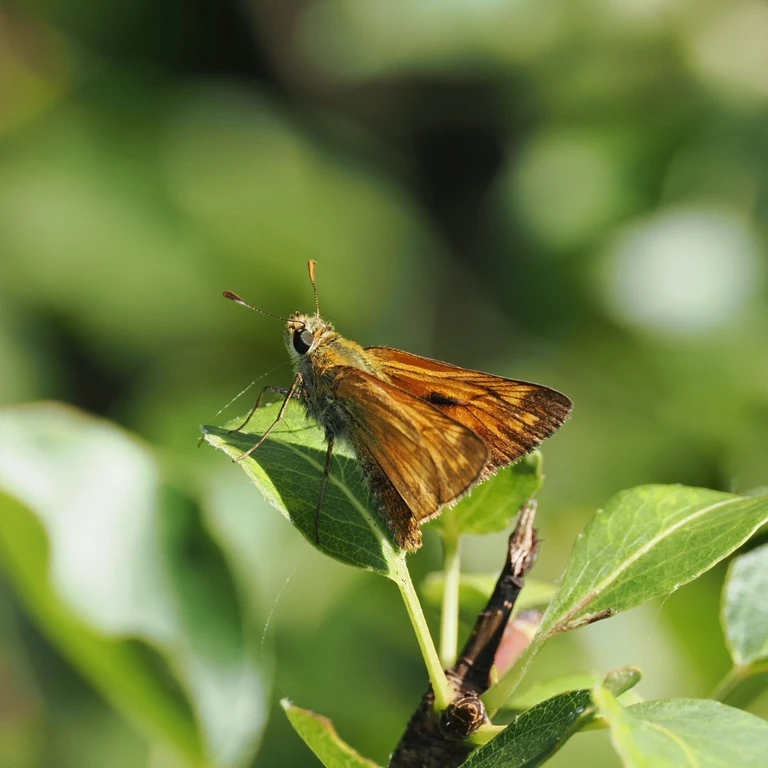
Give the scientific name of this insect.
Ochlodes sylvanus (also Ochlodes venata)
